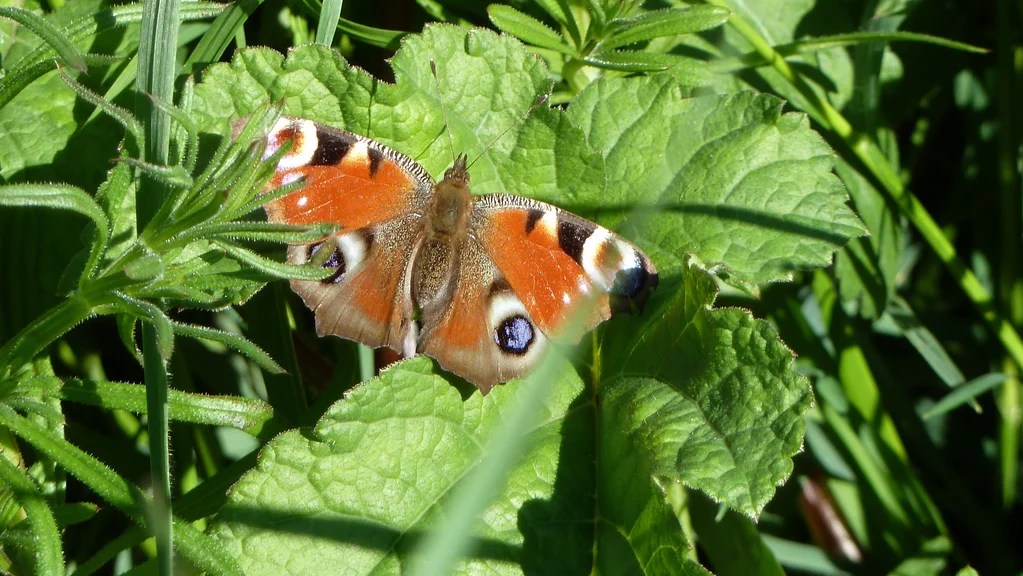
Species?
Aglais io
